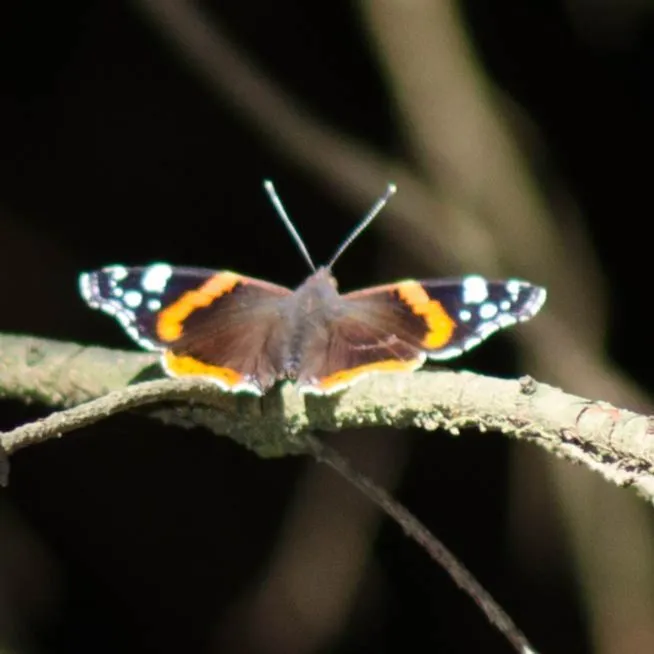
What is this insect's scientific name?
Vanessa atalanta
